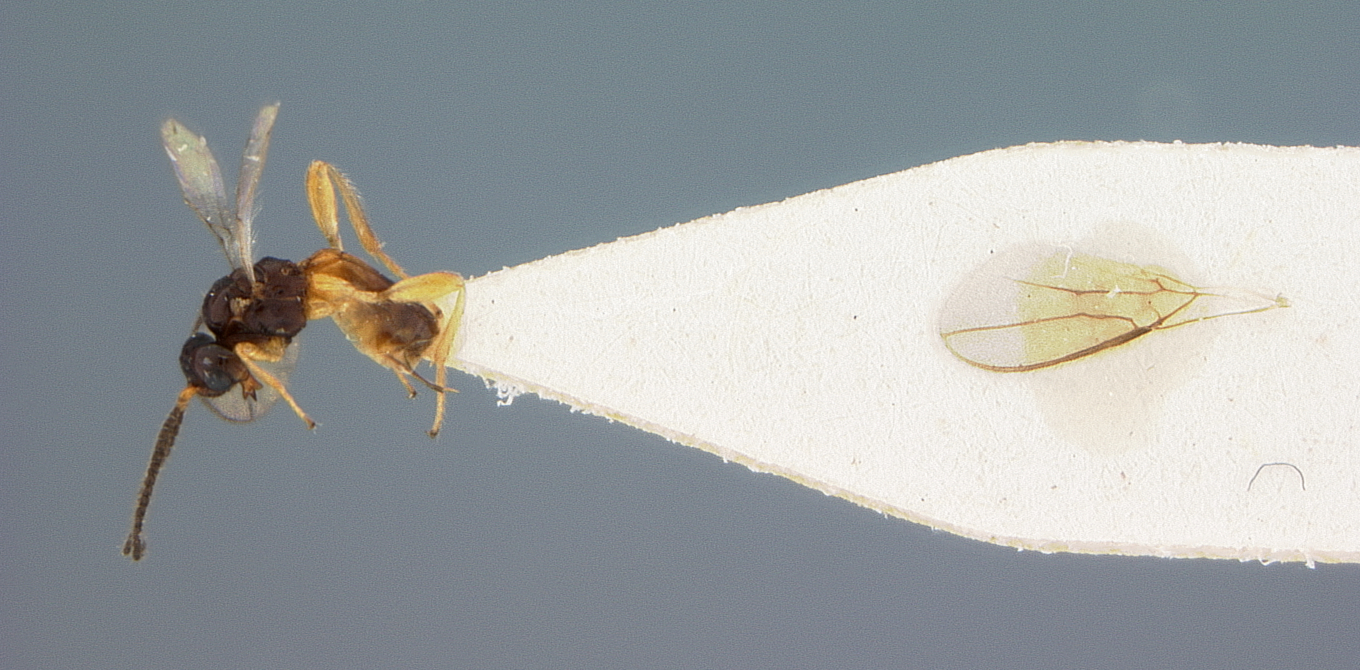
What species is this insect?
Aspilota dreisbachi
